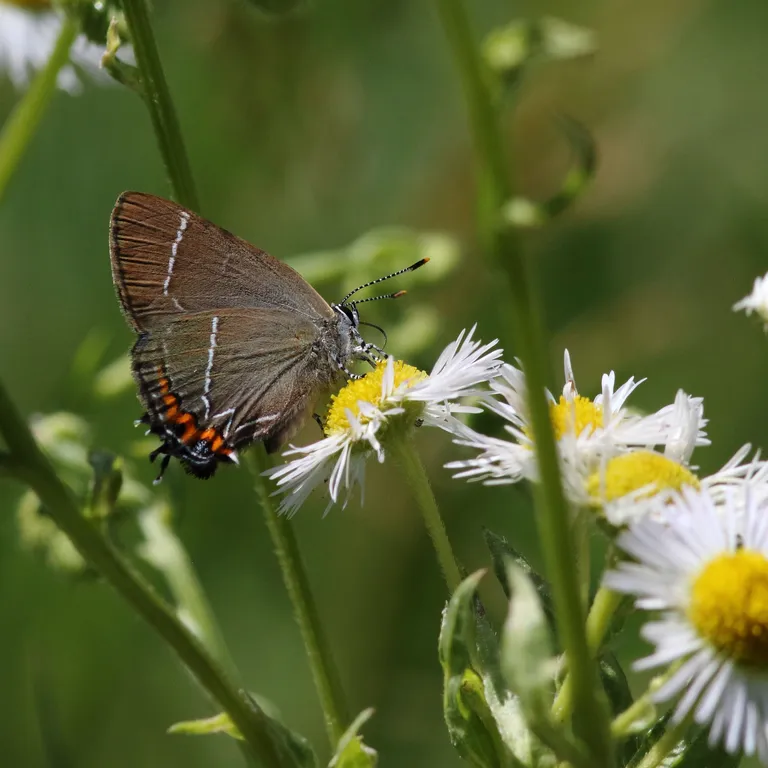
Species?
Satyrium w-album
